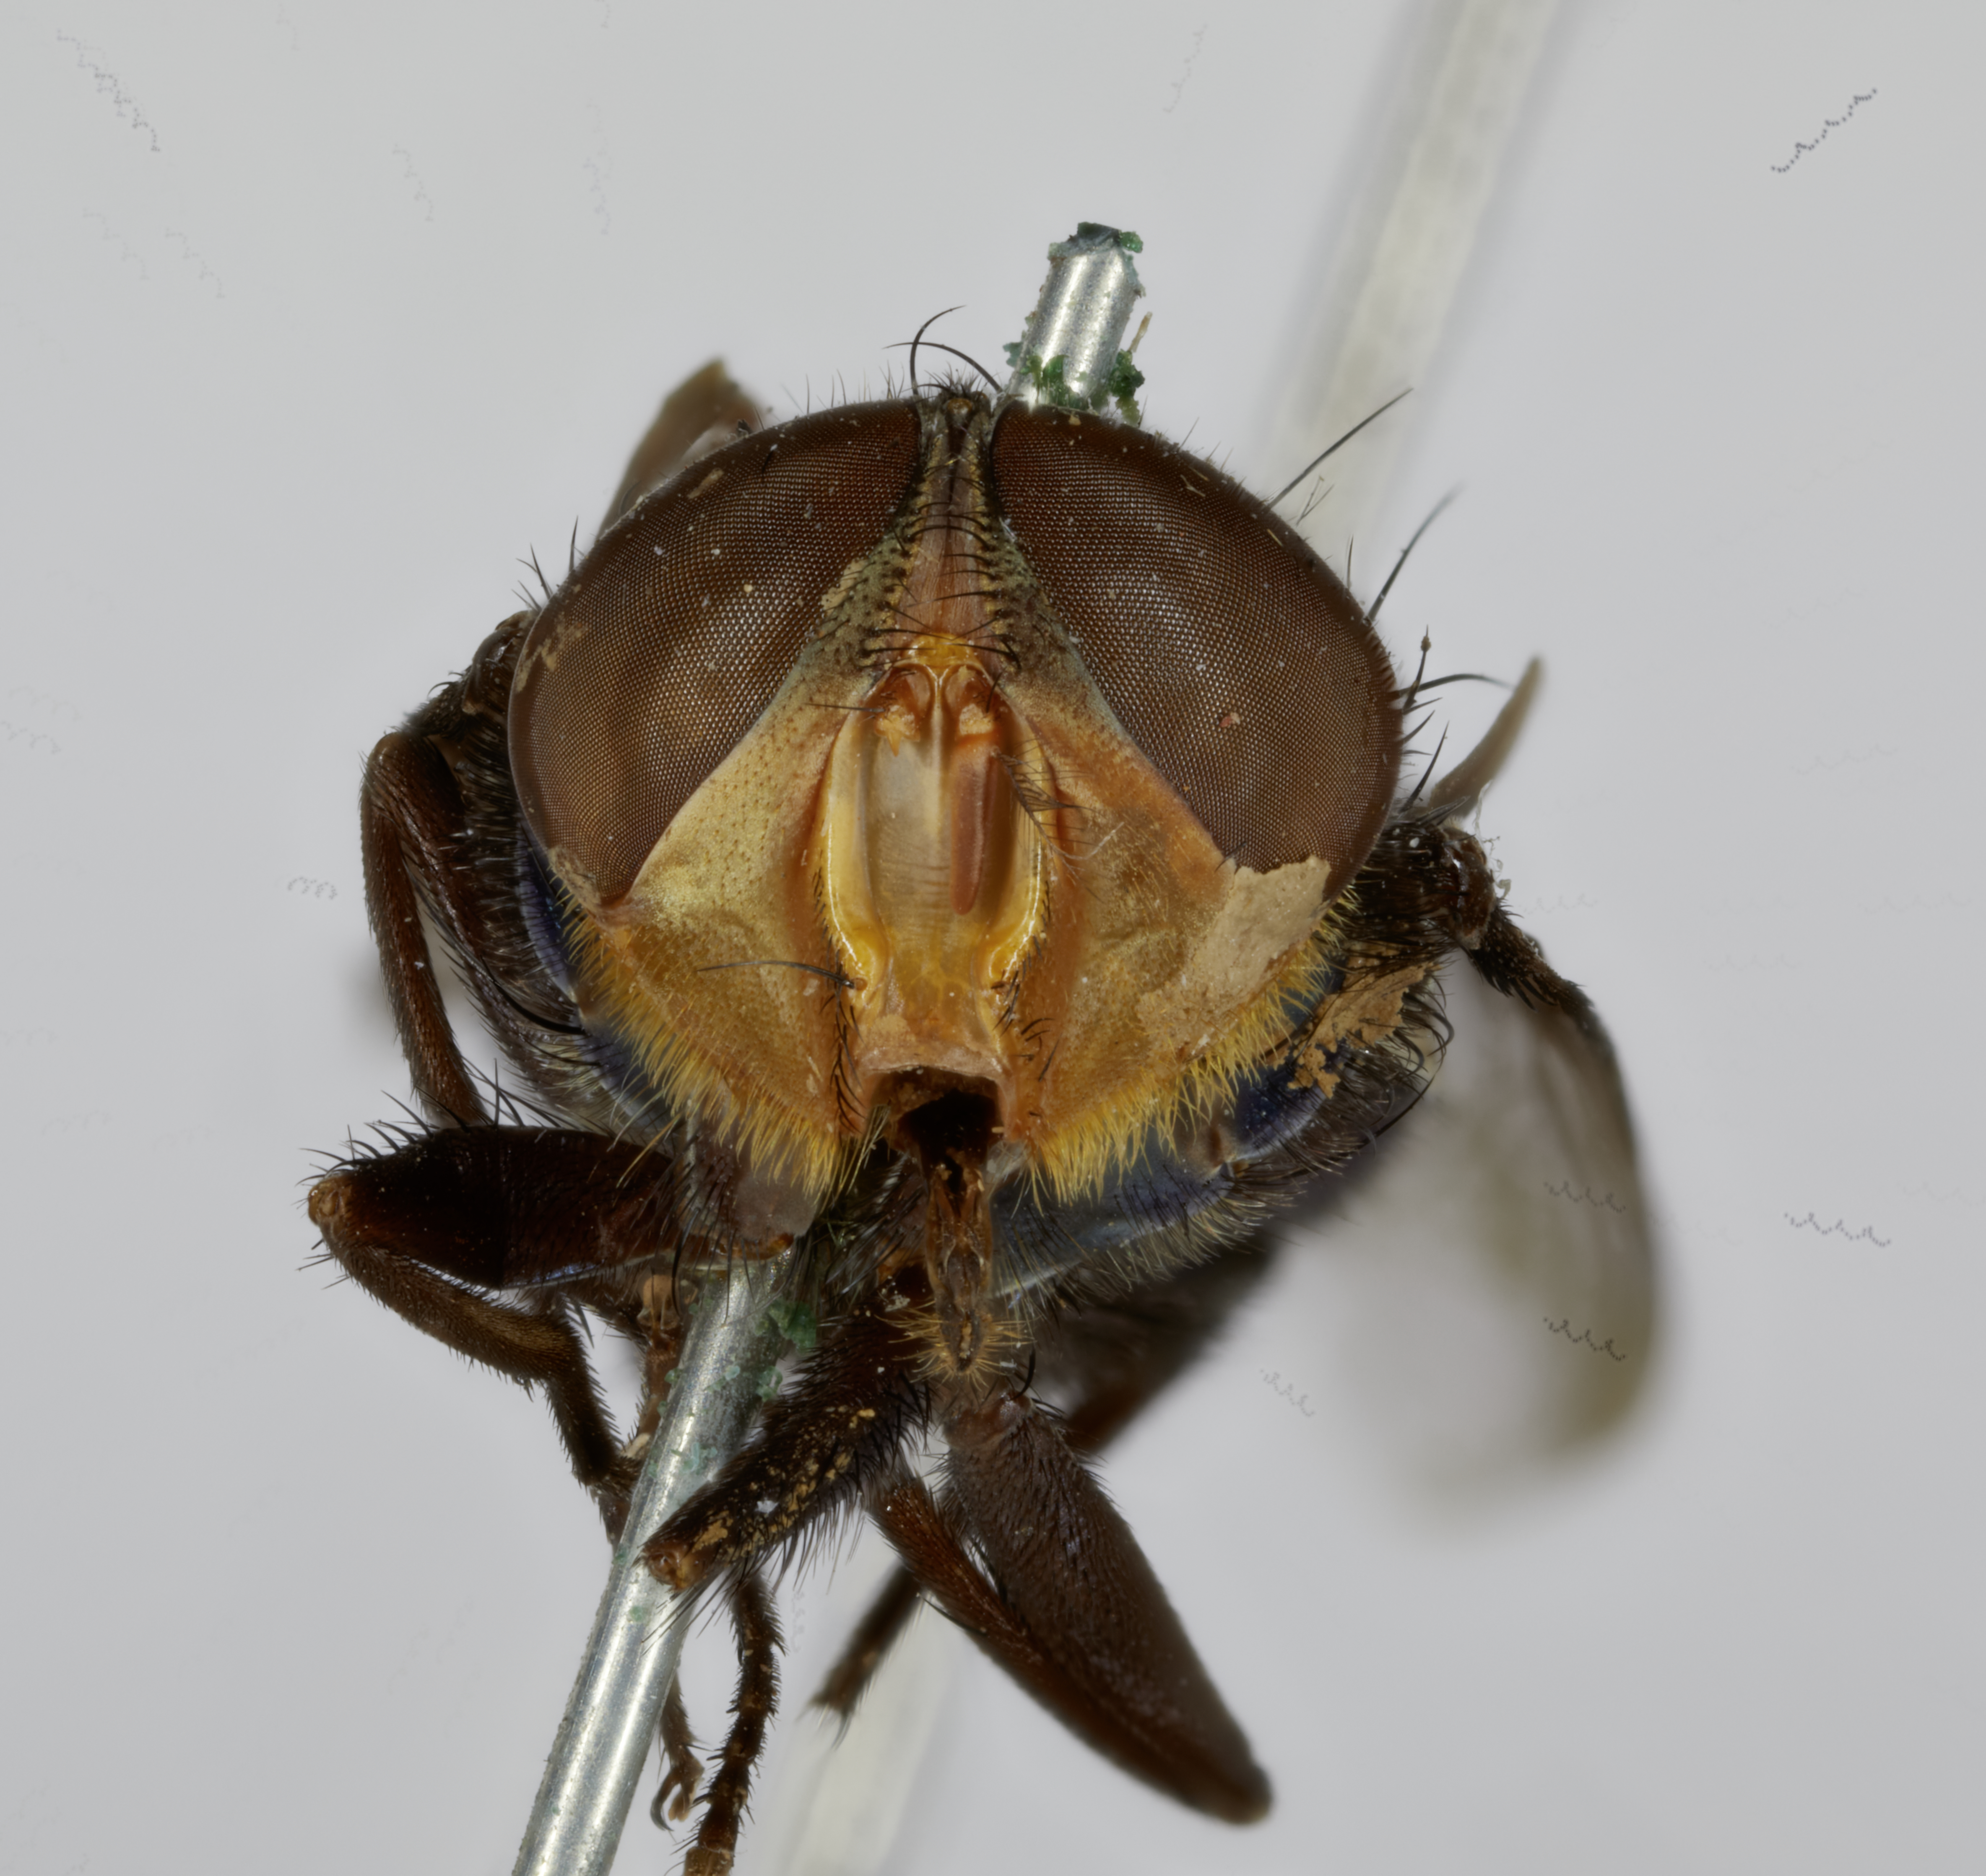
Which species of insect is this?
Cochliomyia americana
